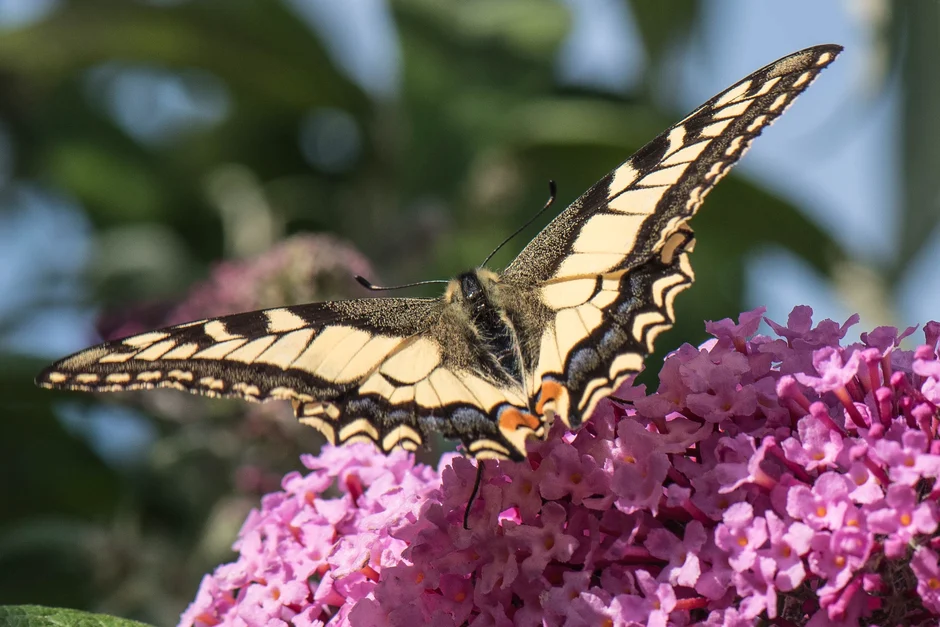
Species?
Papilio machaon
